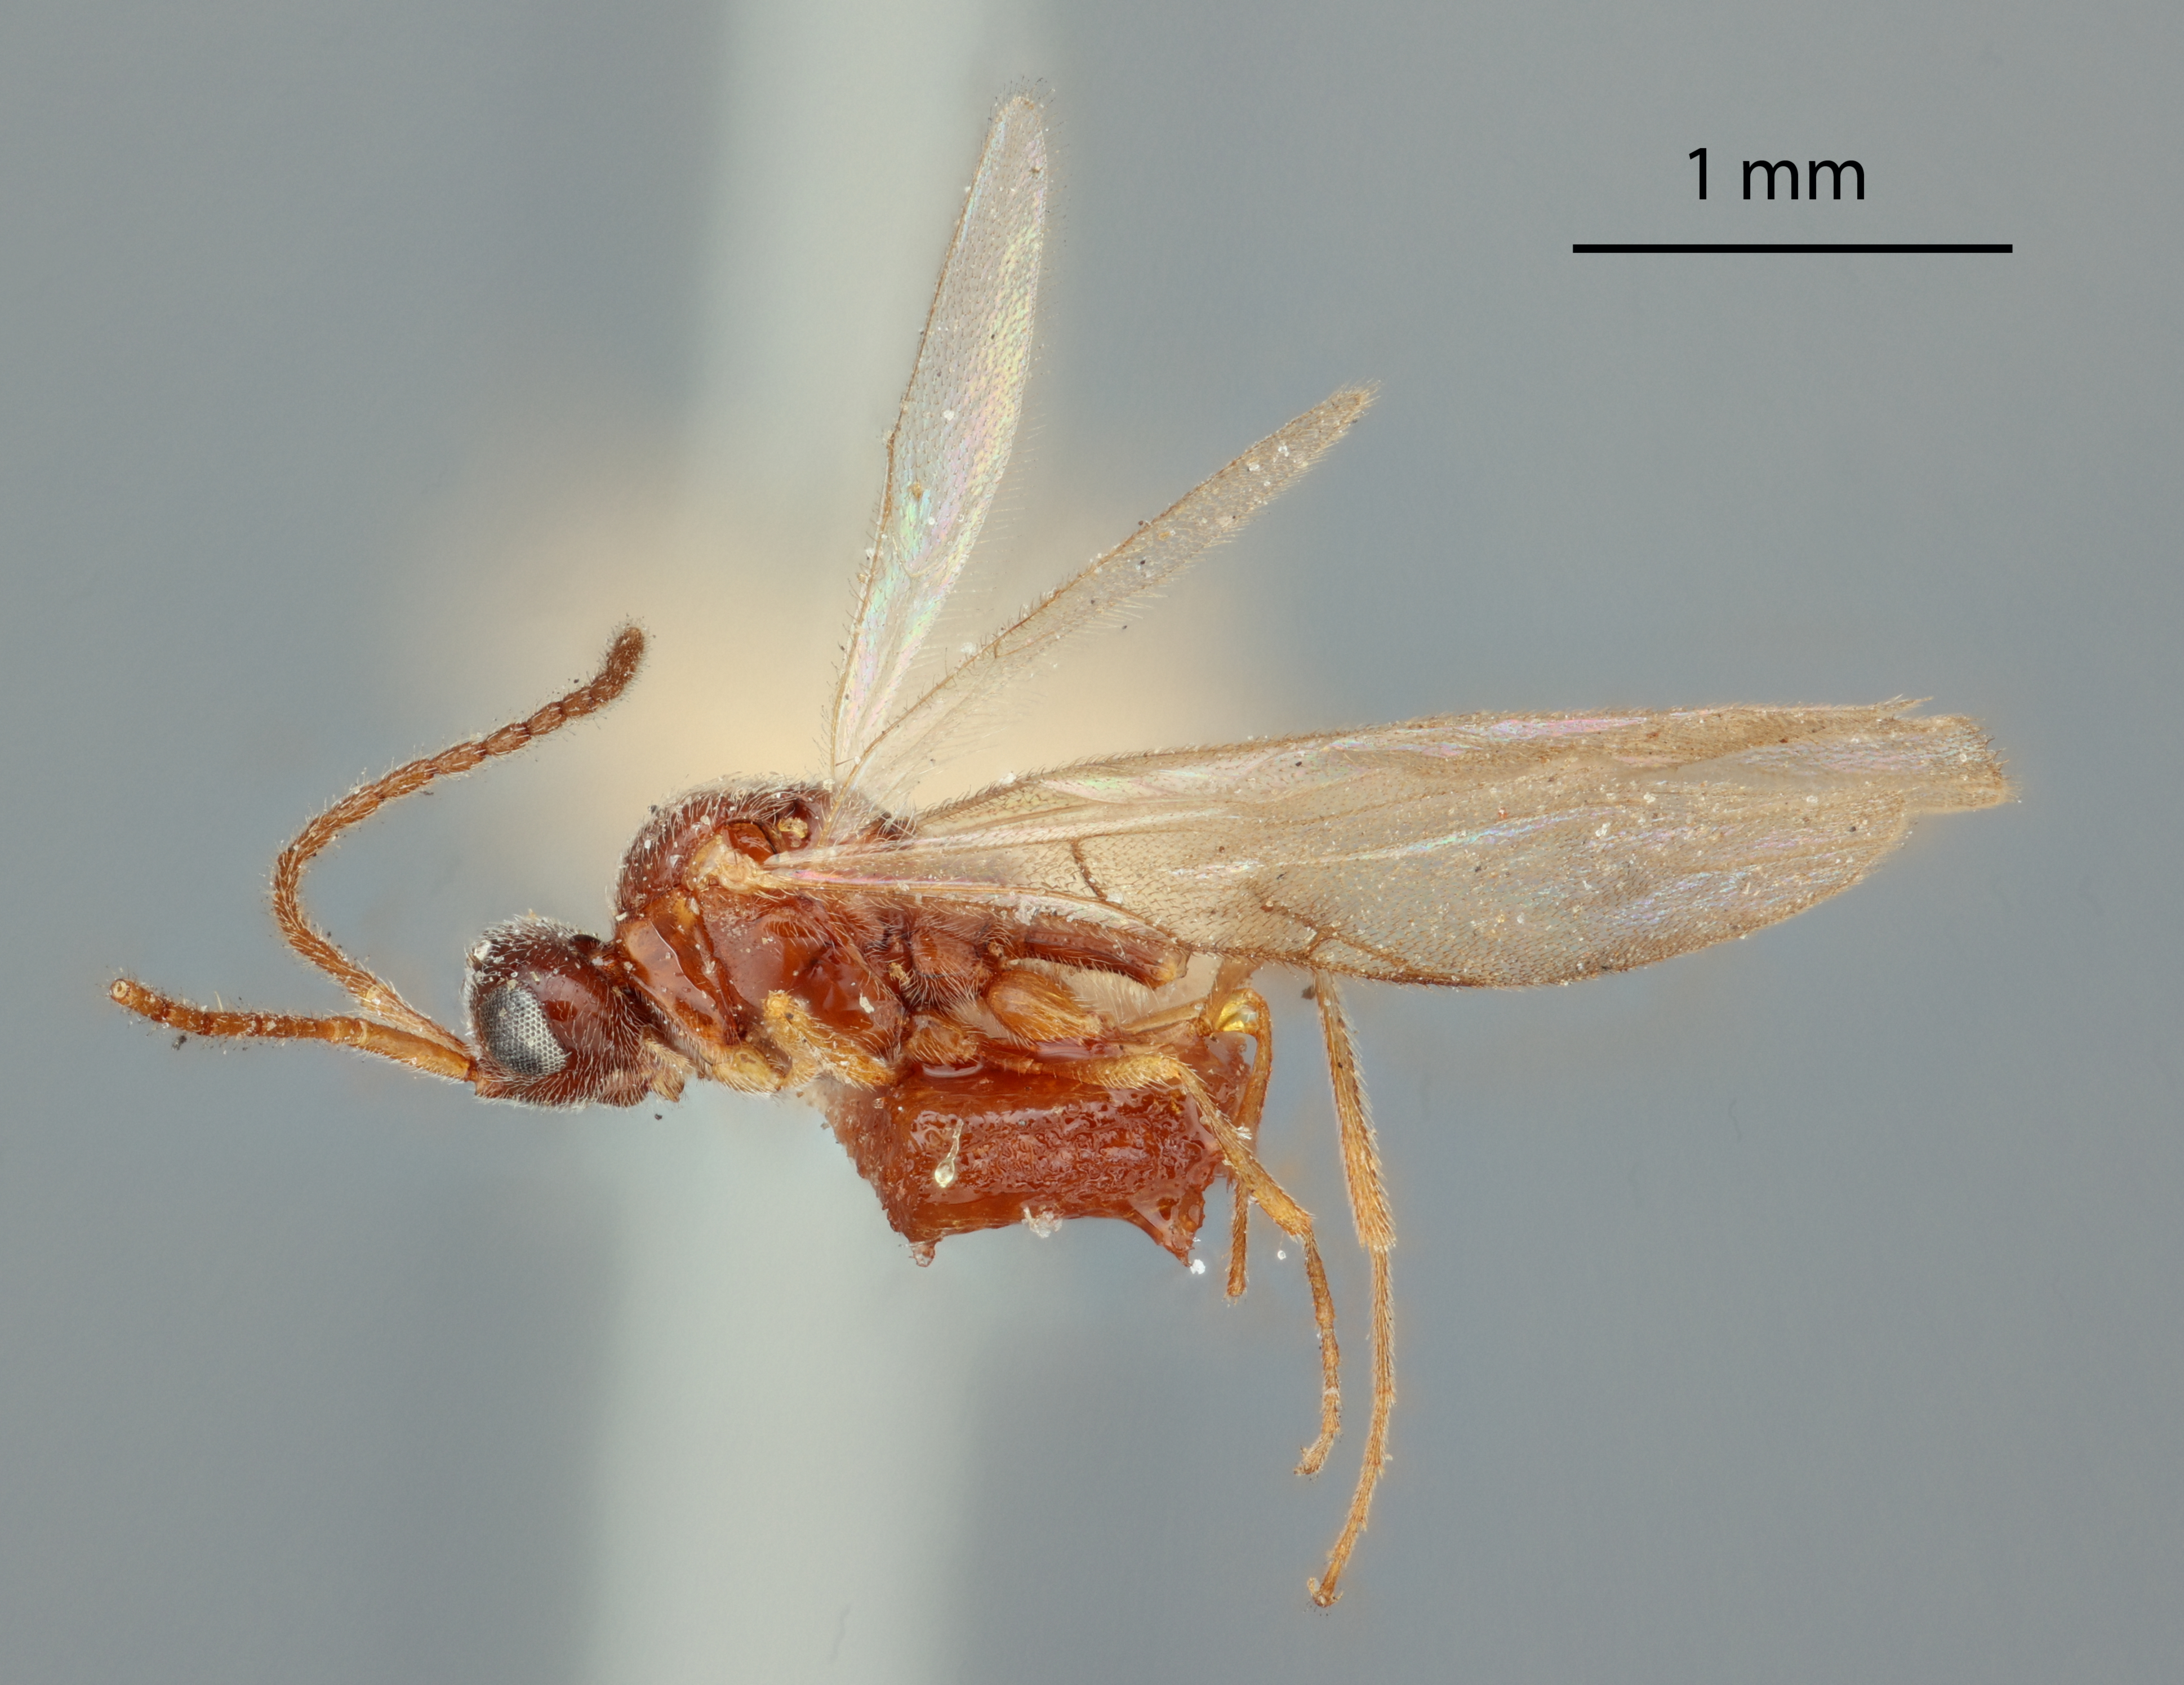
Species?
Miota glabra
